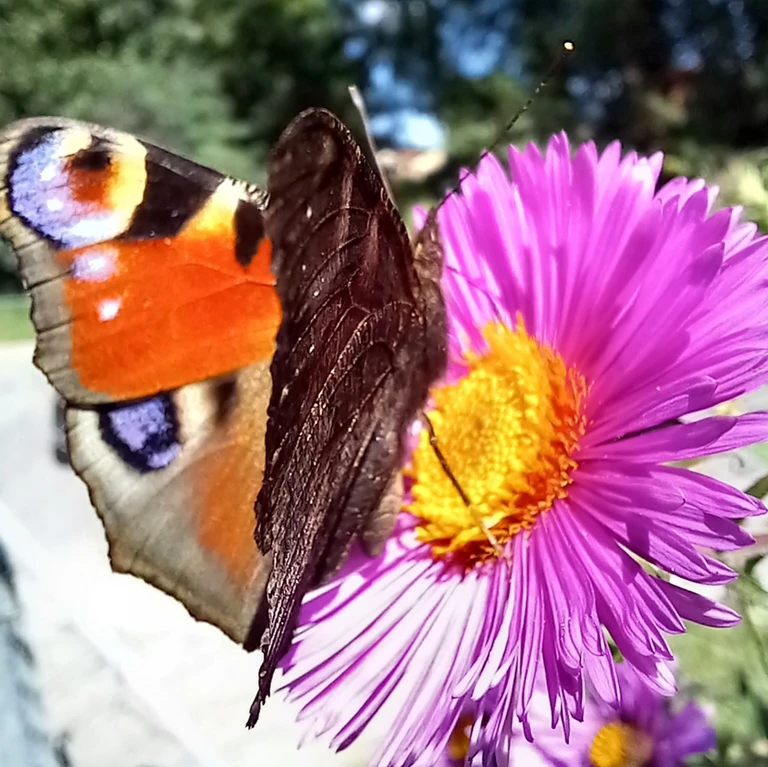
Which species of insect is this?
Aglais io
